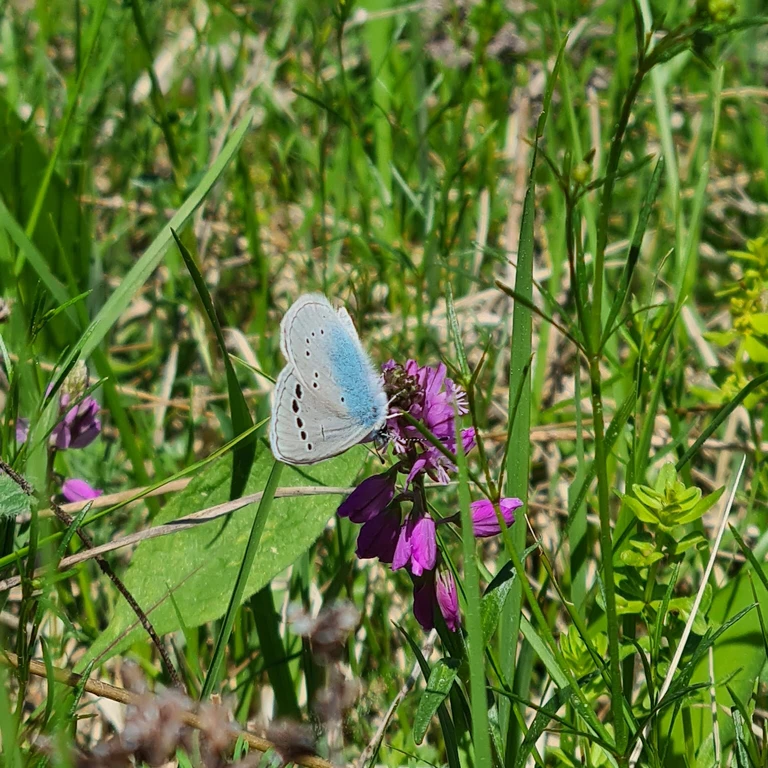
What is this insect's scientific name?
Glaucopsyche alexis
